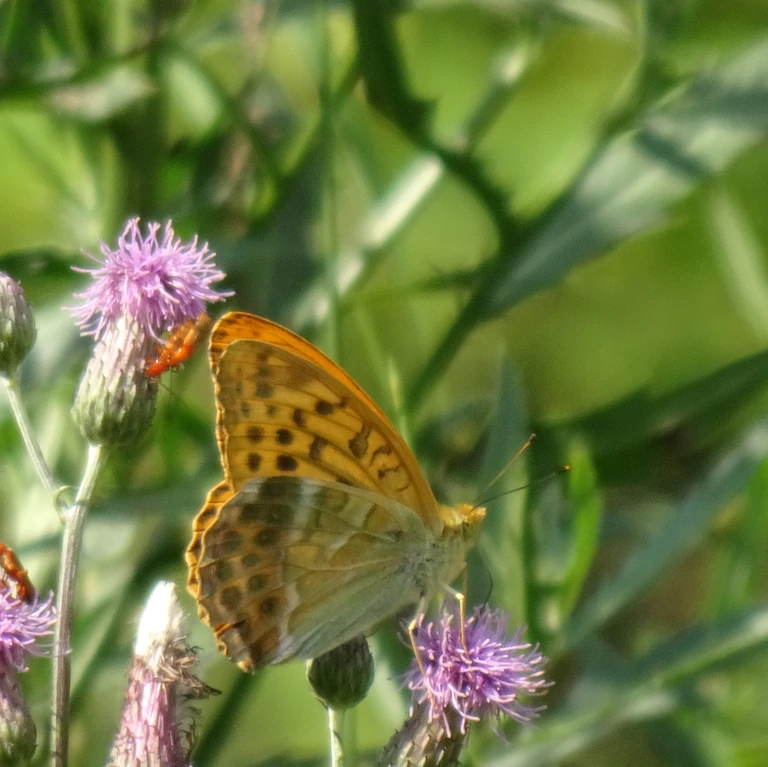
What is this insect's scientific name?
Argynnis paphia
